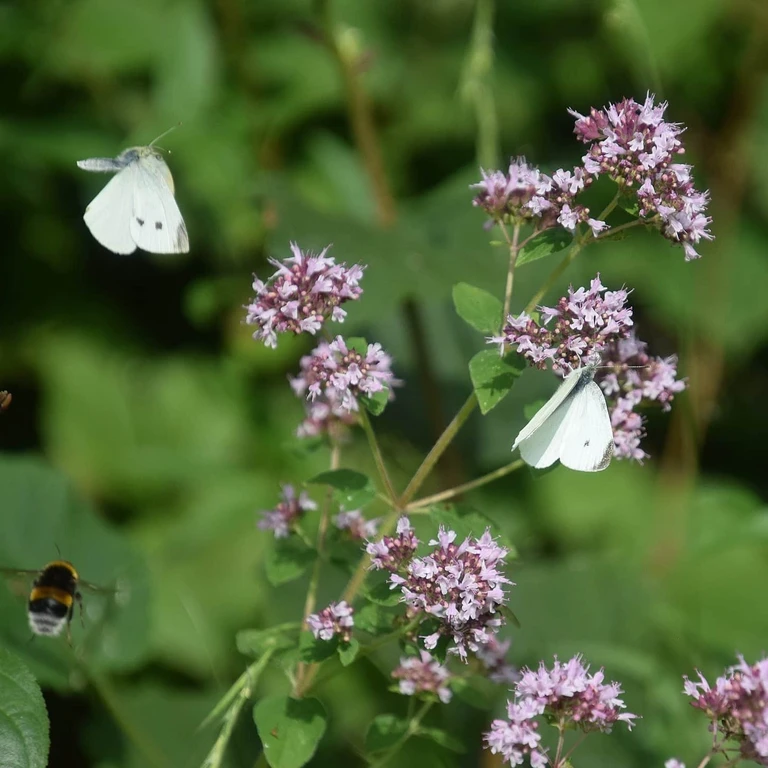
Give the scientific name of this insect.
Pieris rapae
